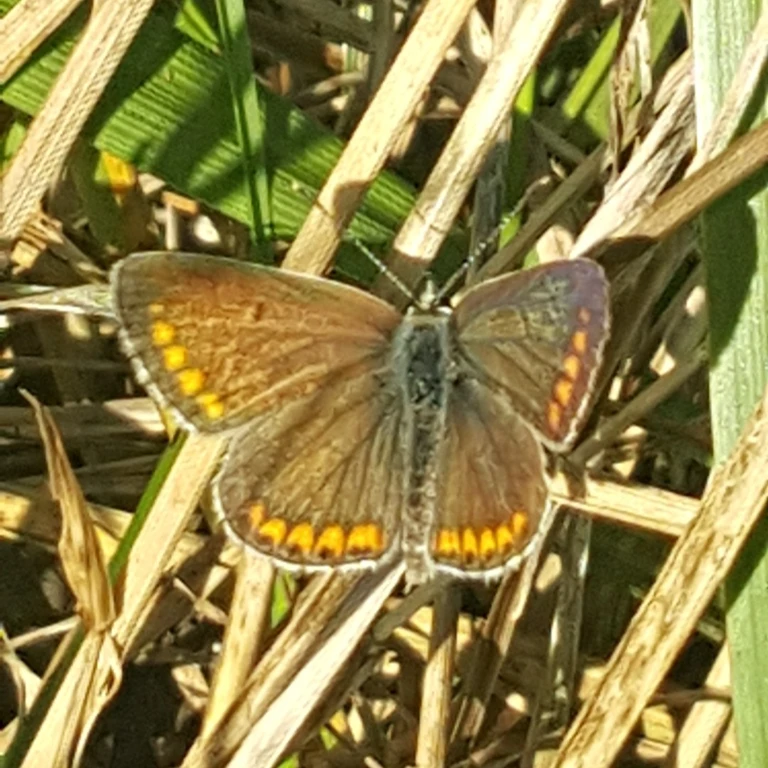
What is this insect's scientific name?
Aricia agestis/artaxerxes
